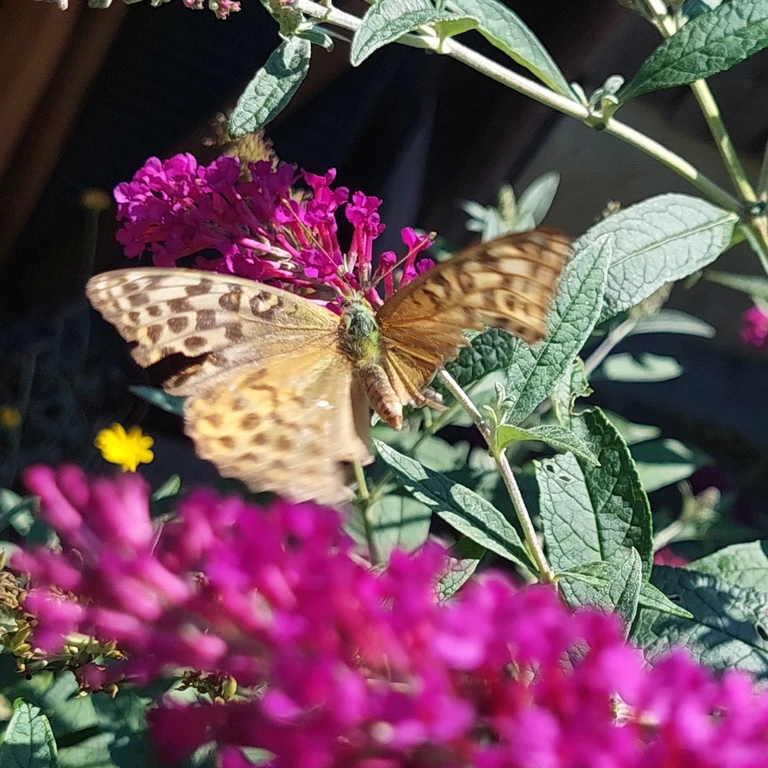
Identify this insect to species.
Argynnis paphia
